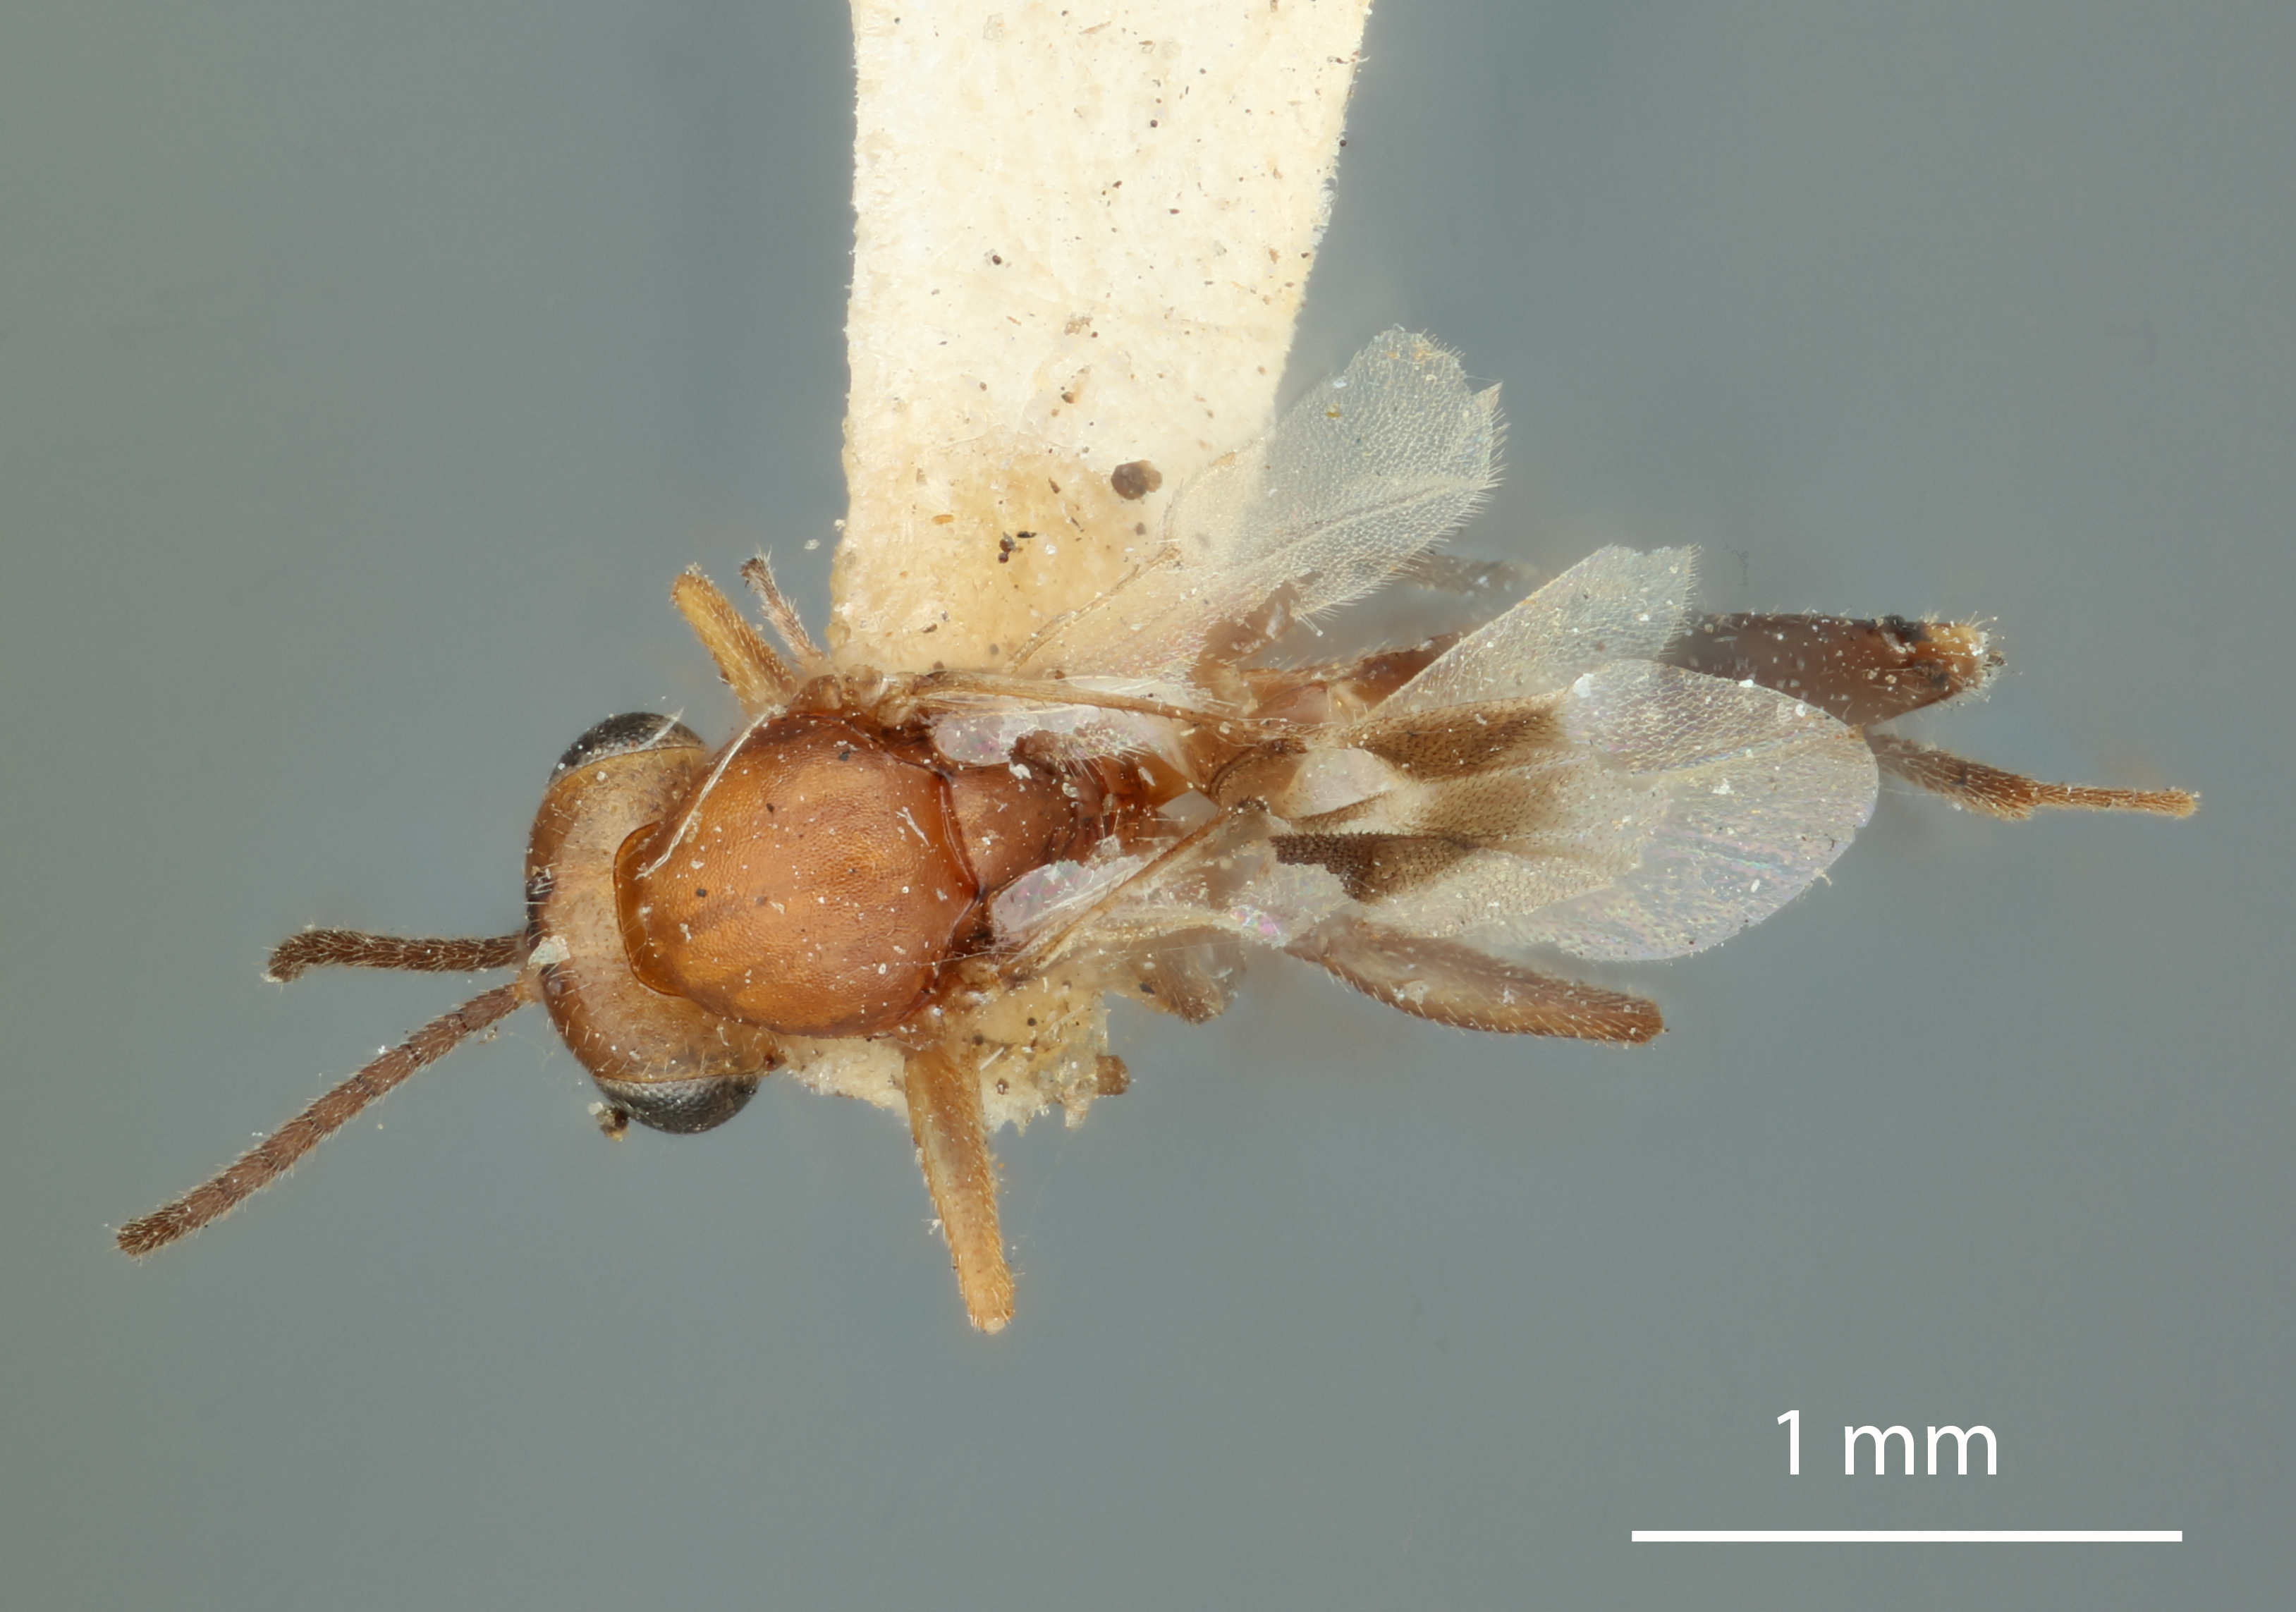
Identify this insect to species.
Aphidius bifasciatus
